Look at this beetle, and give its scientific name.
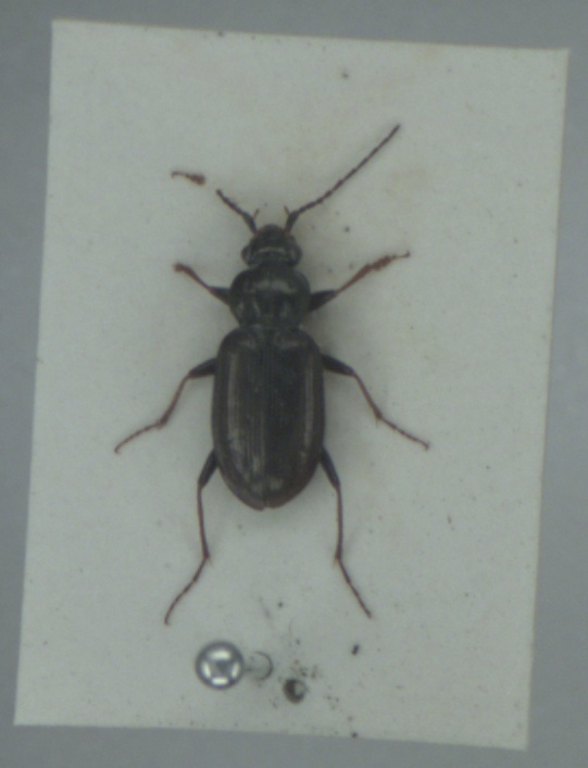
Loricera pilicornis
